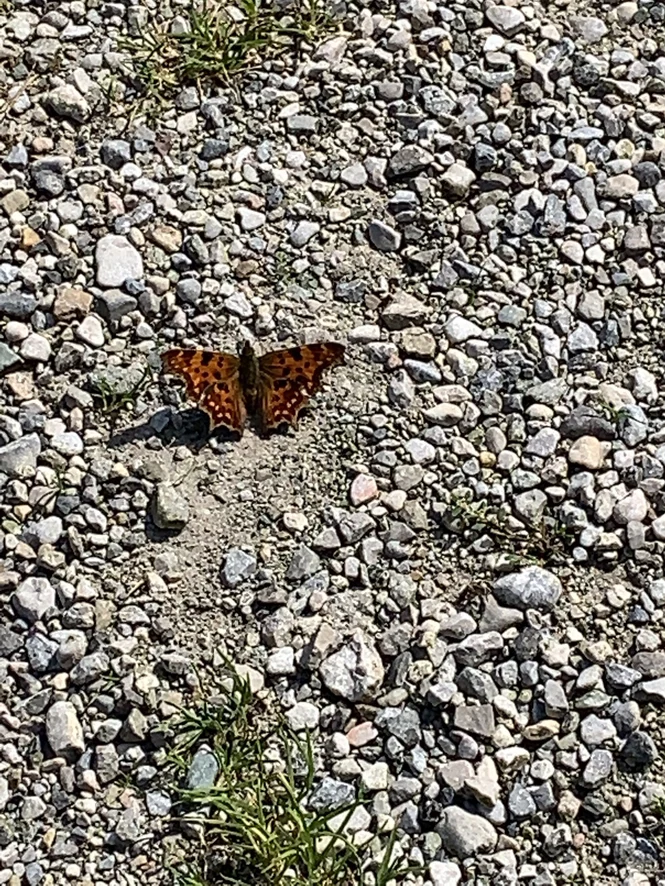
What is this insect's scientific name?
Polygonia c-album
